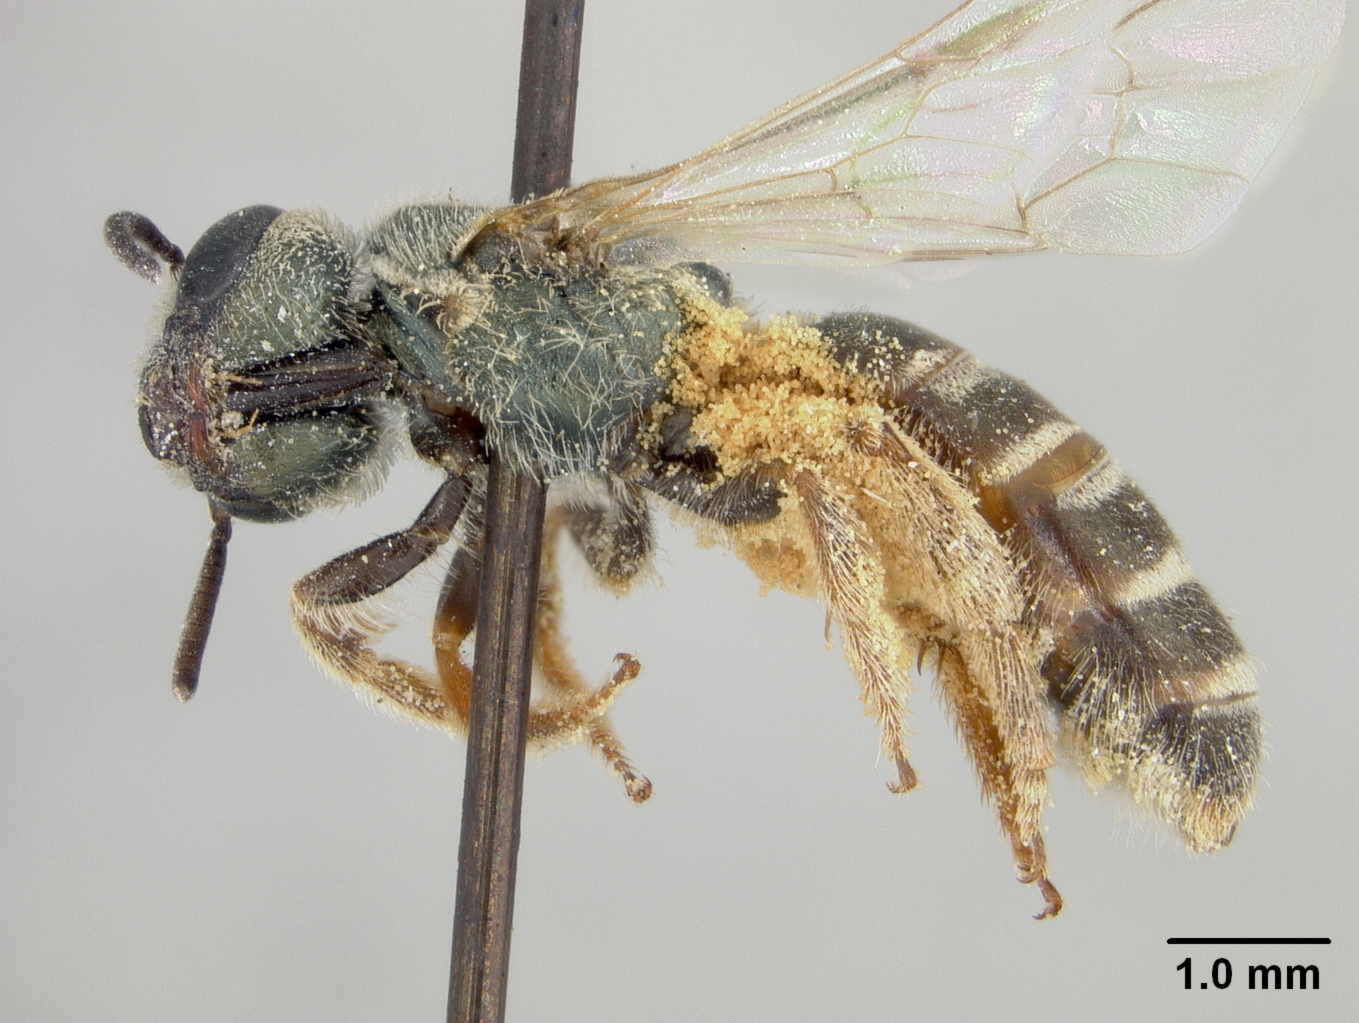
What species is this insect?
Halictus hondurasicus
